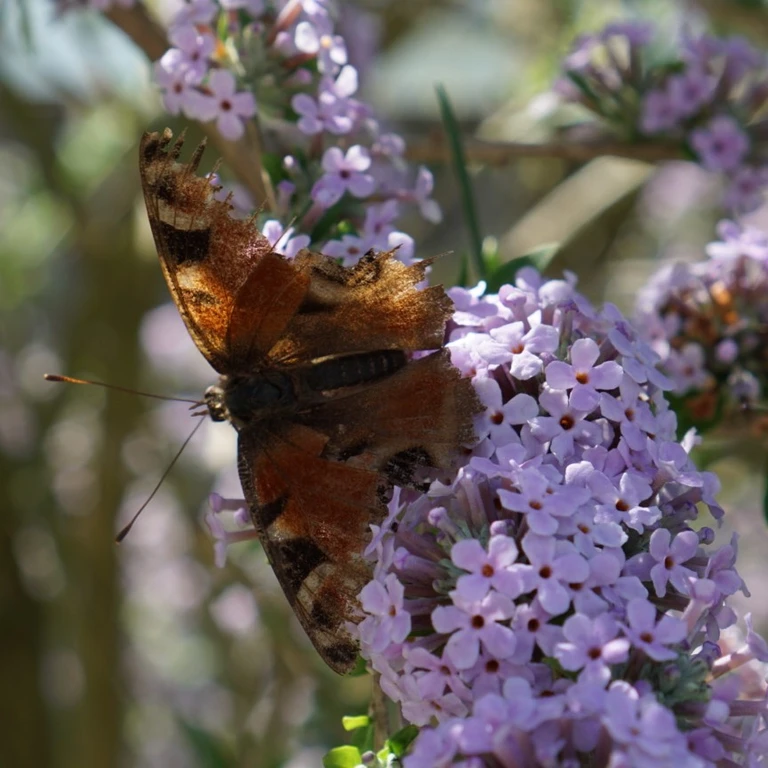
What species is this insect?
Aglais io
